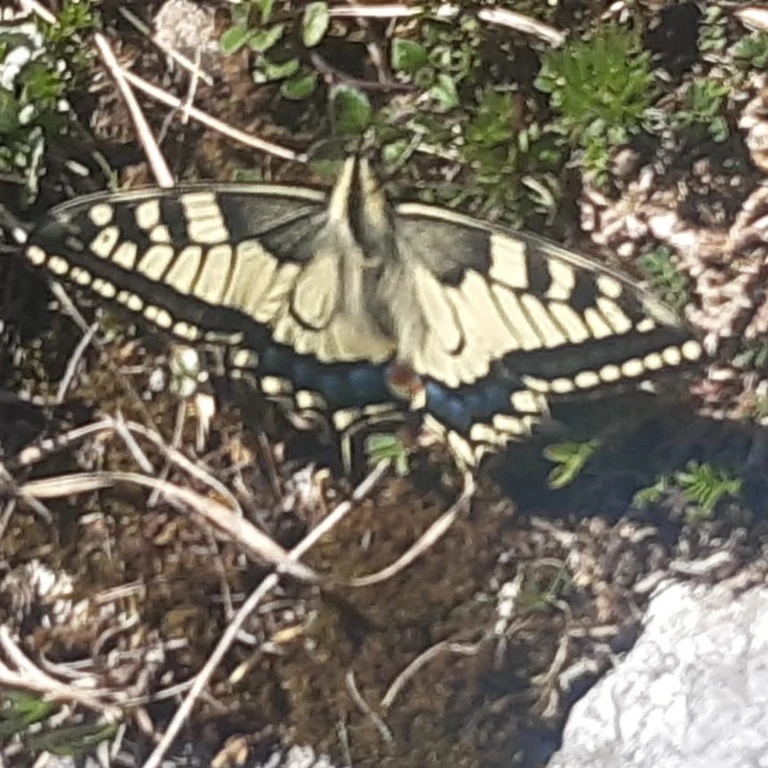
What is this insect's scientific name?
Papilio machaon
